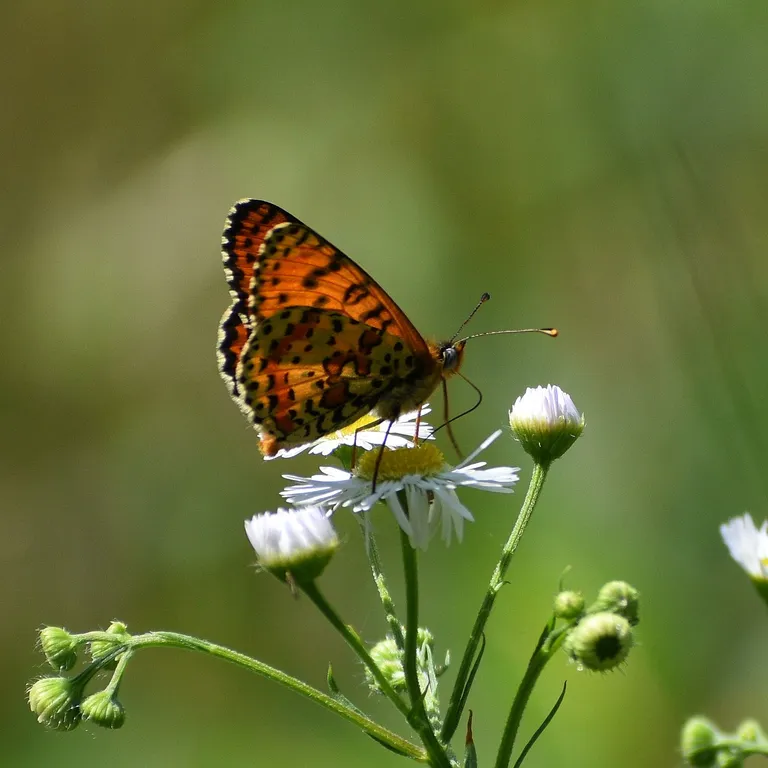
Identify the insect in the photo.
Melitaea didyma
